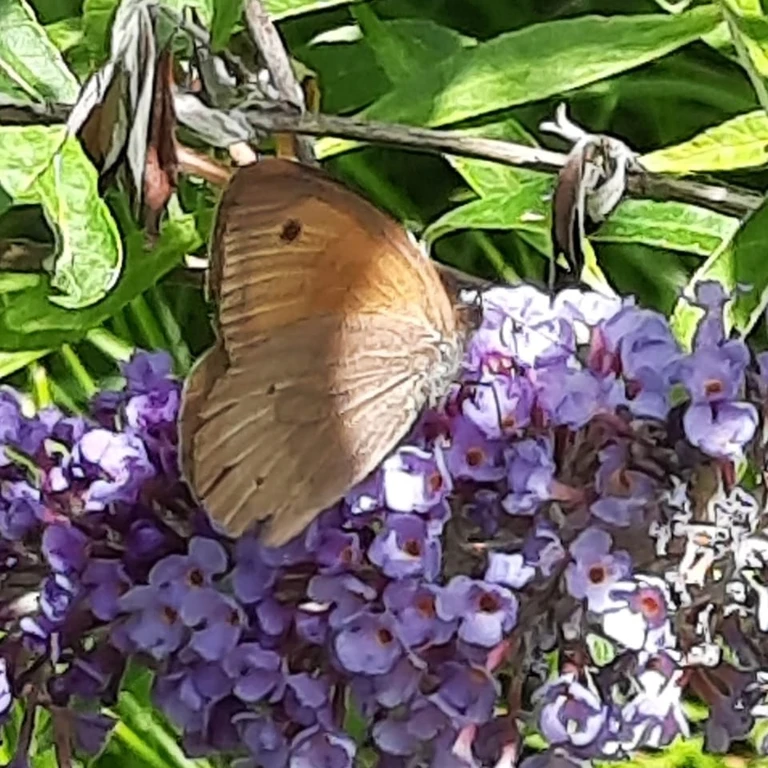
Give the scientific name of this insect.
Maniola jurtina
